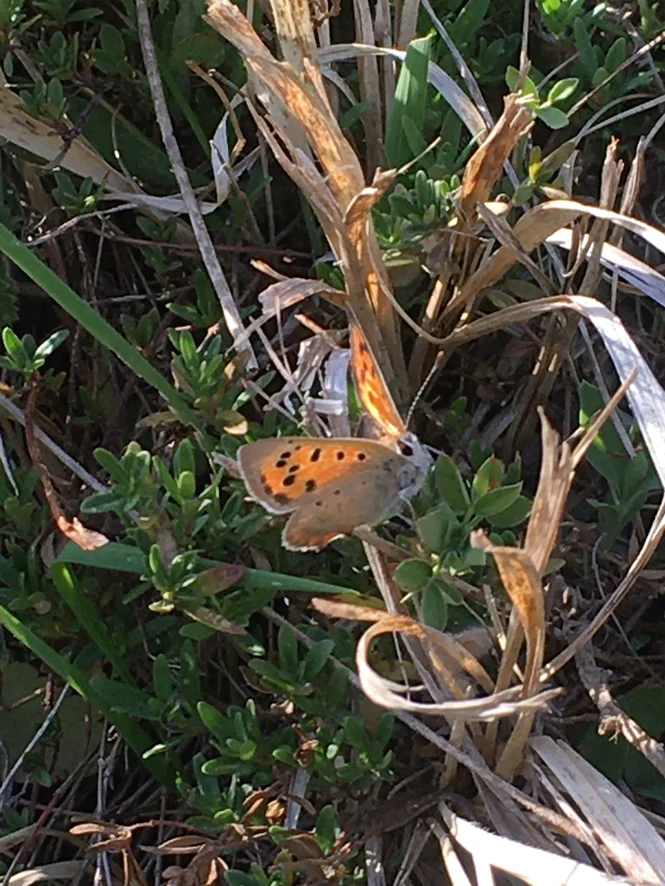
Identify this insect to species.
Lycaena phlaeas
